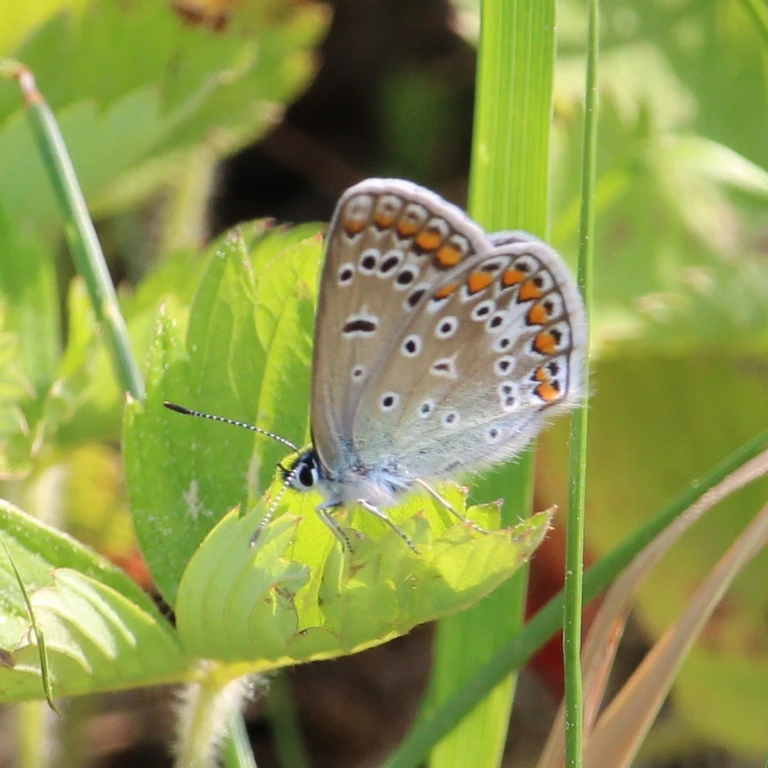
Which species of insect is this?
Polyommatus icarus
